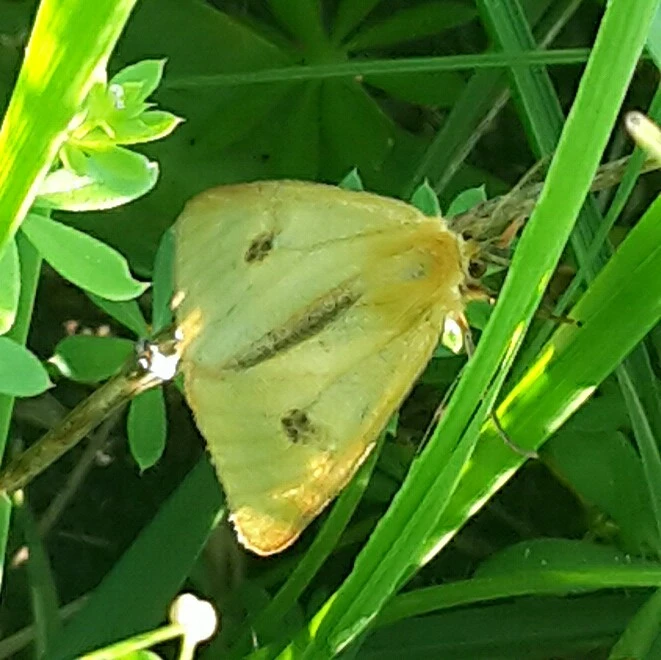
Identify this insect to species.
Diacrisia sannio
